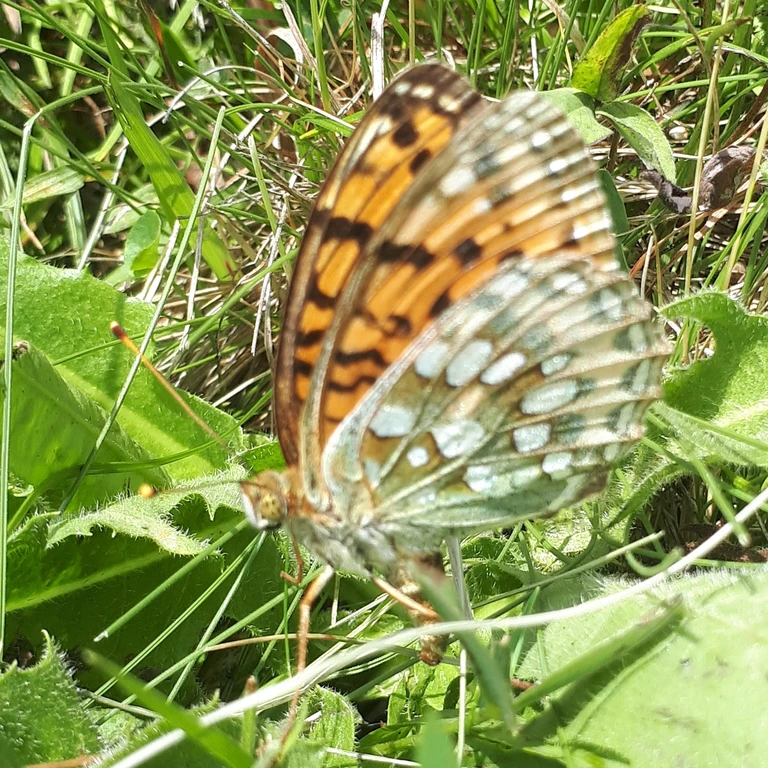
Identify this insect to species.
Speyeria aglaja
